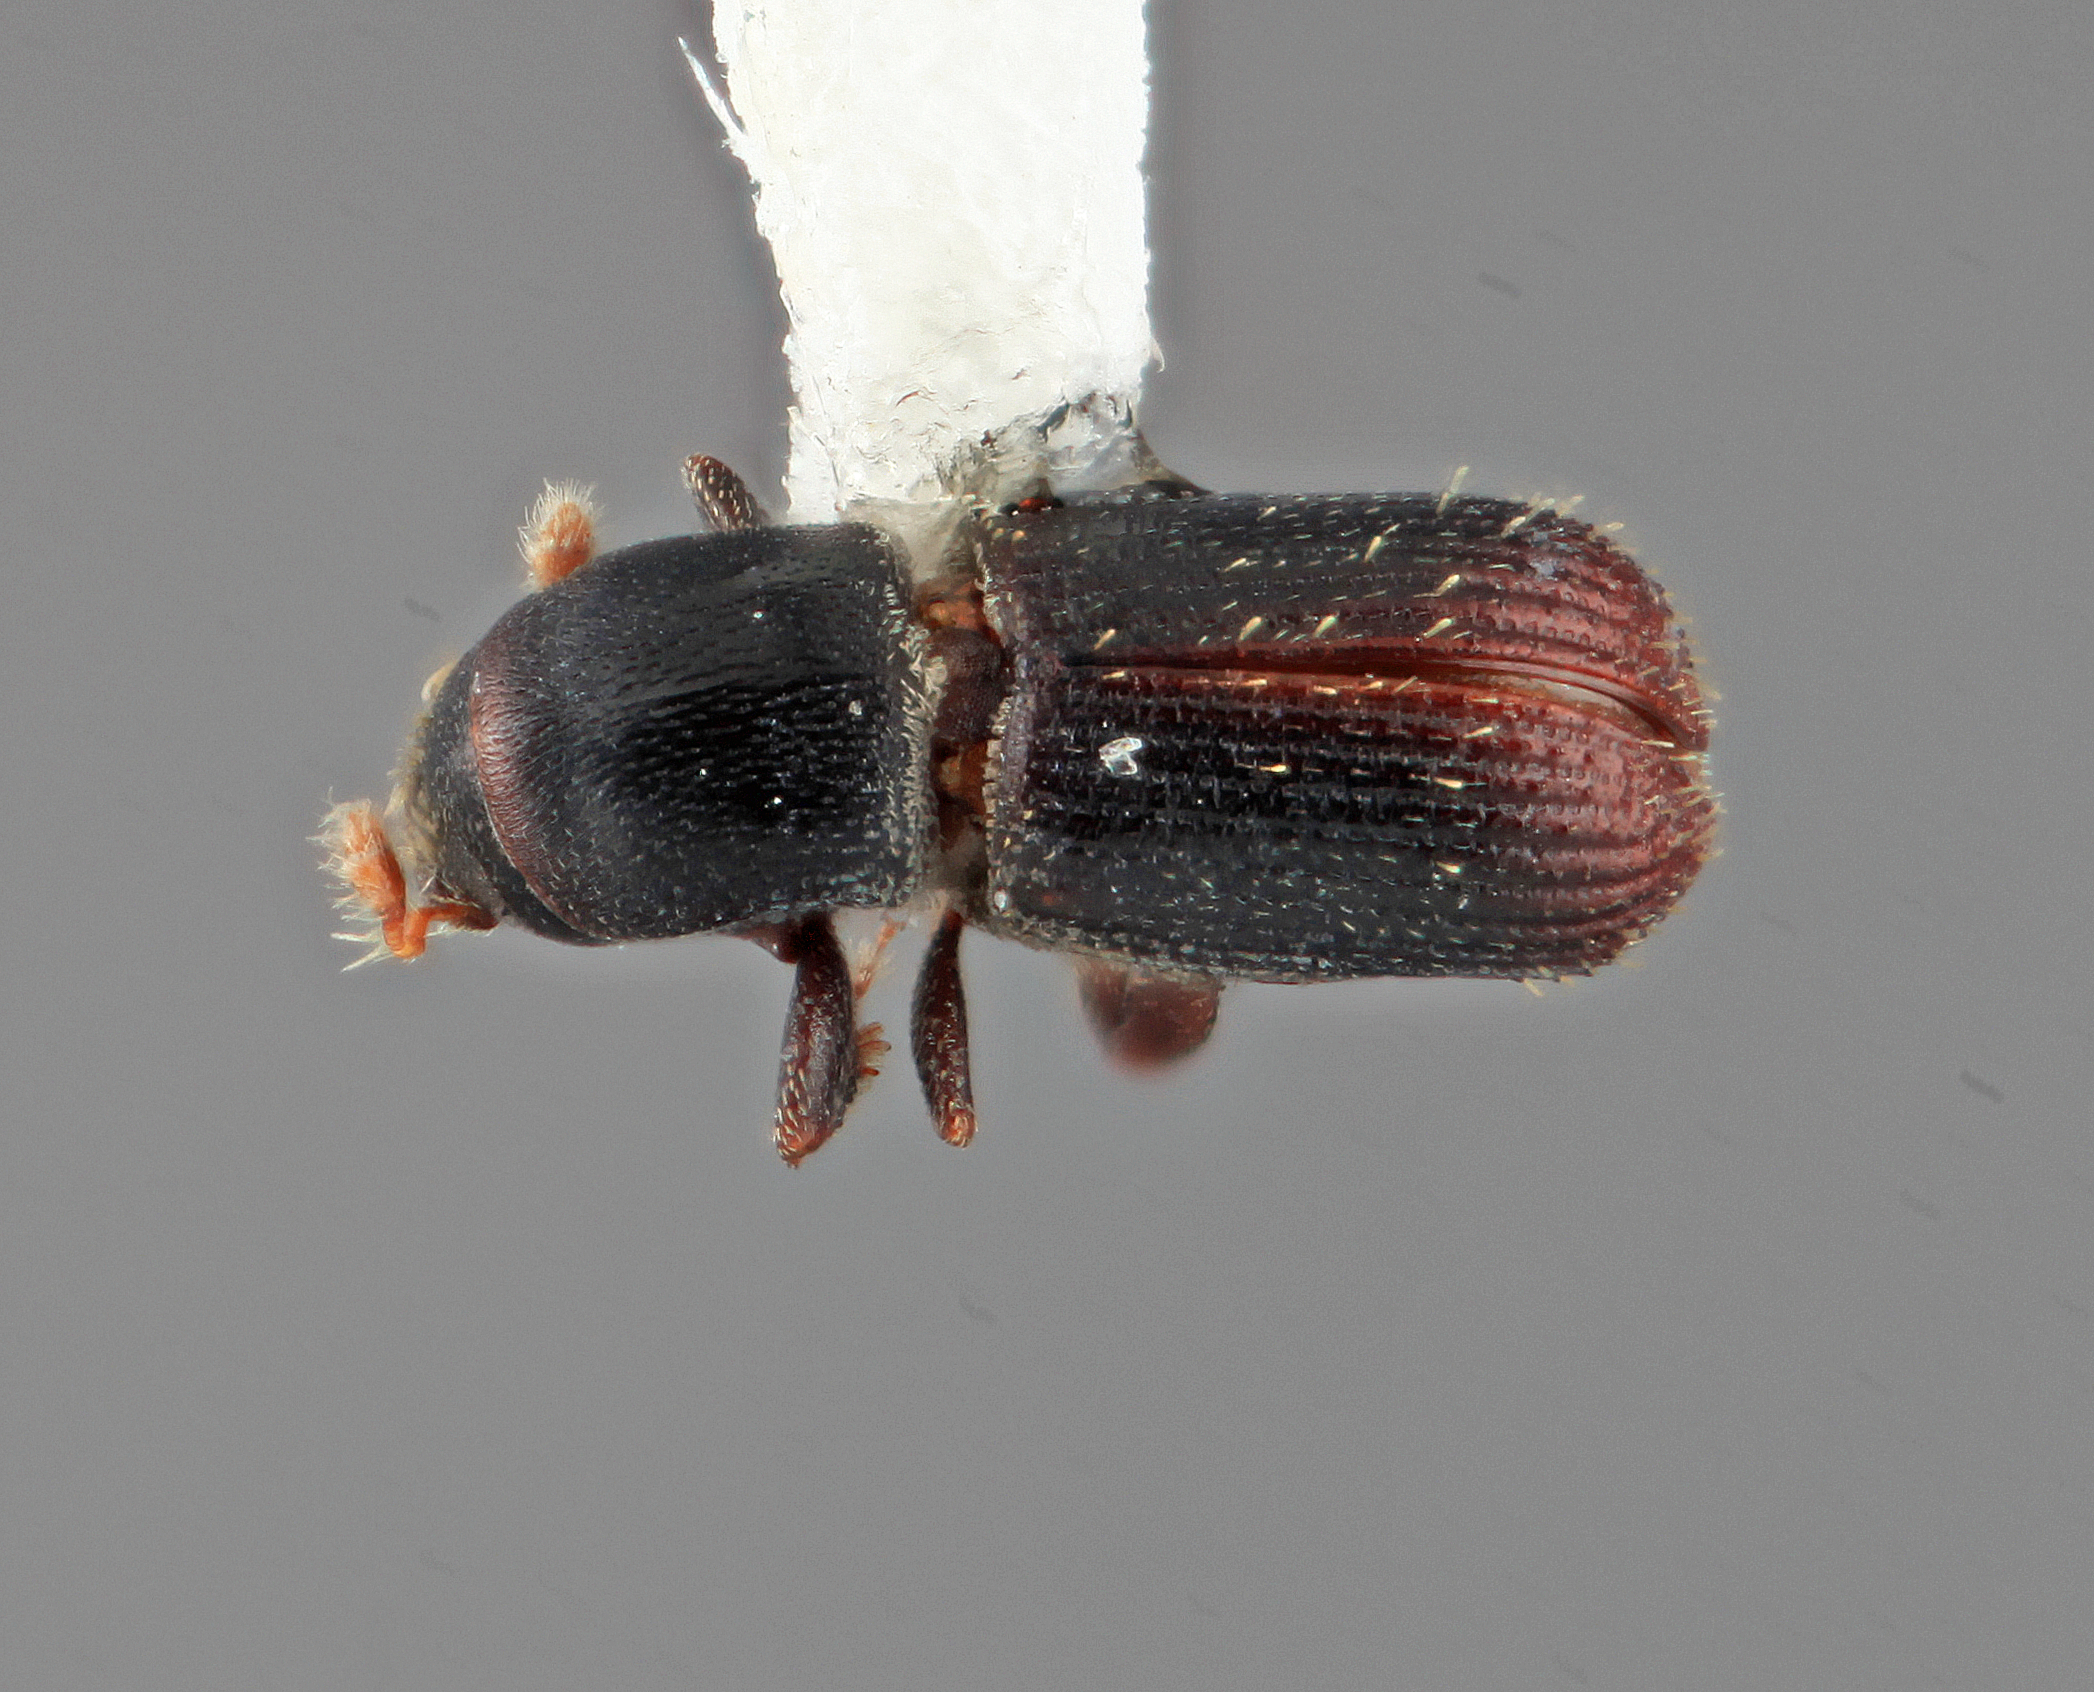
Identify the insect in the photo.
Cnesinus pulchellus
